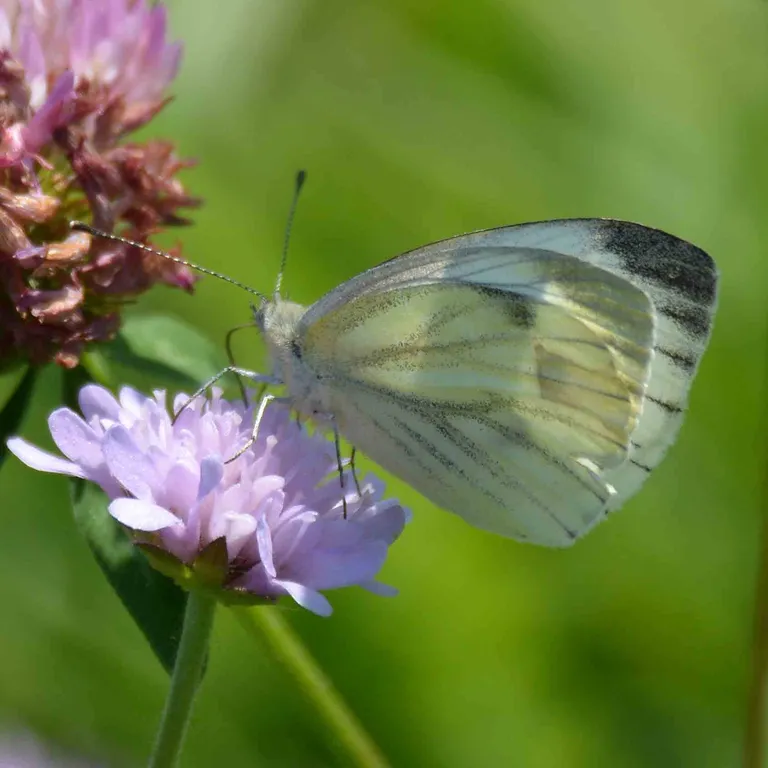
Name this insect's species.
Pieris napi
